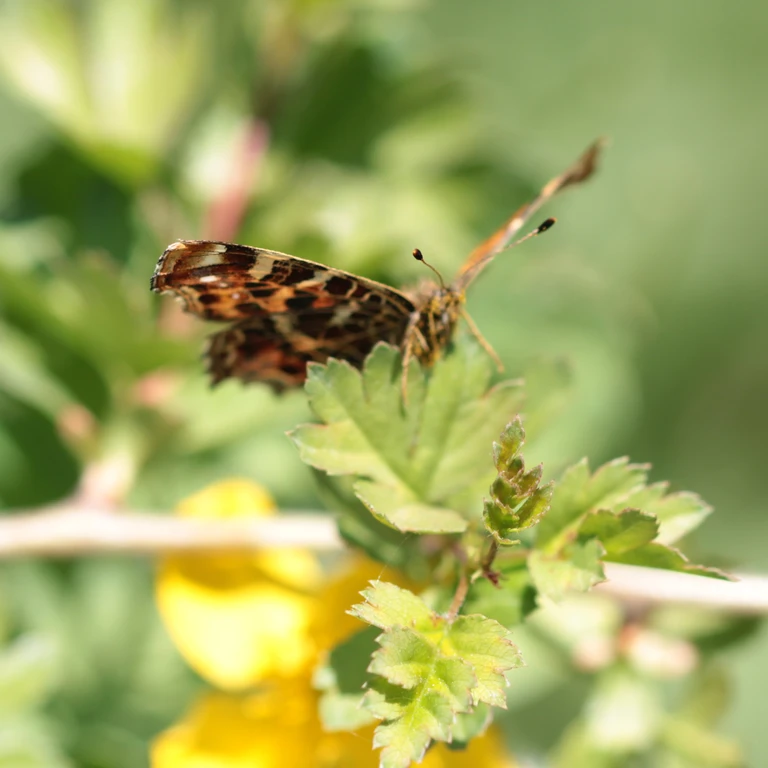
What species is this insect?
Araschnia levana
